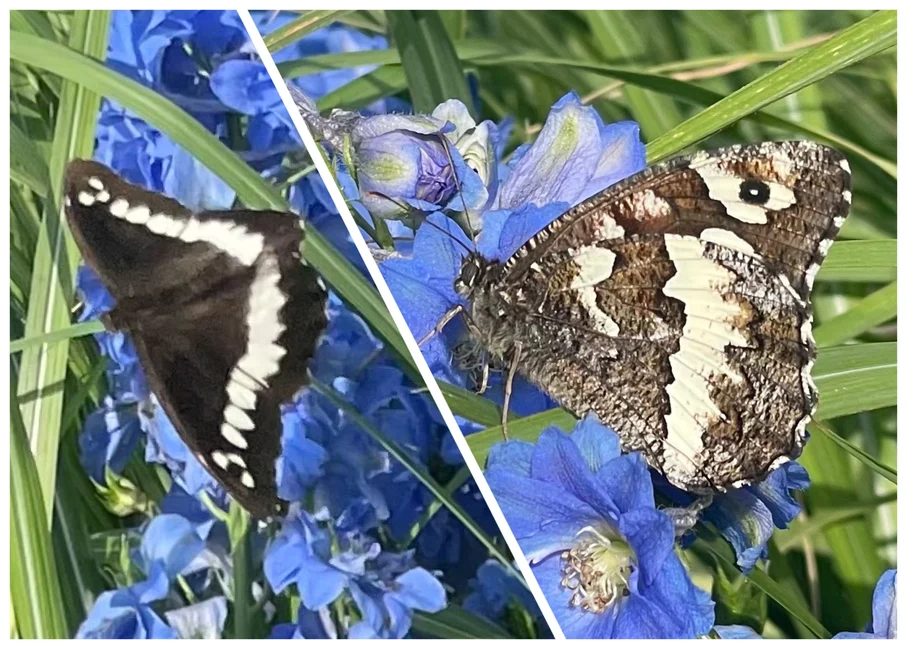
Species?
Brintesia circe
